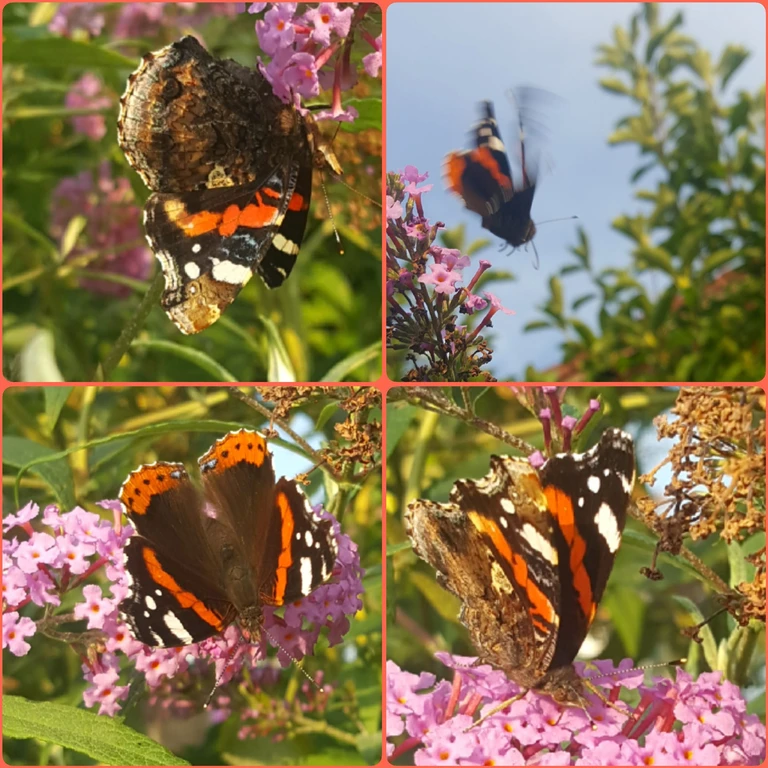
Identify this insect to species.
Vanessa atalanta
